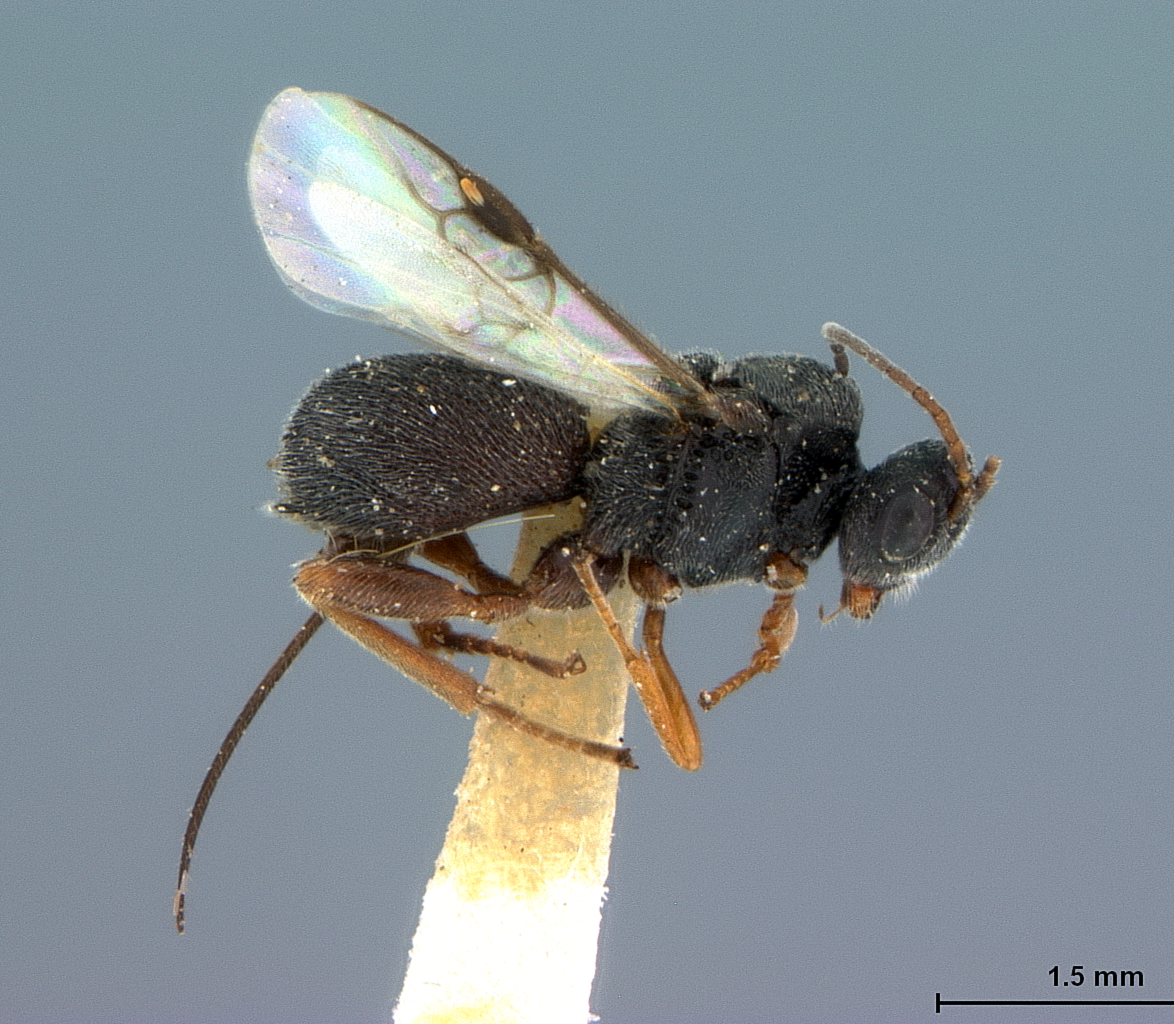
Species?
Urosigalphus iowensis
